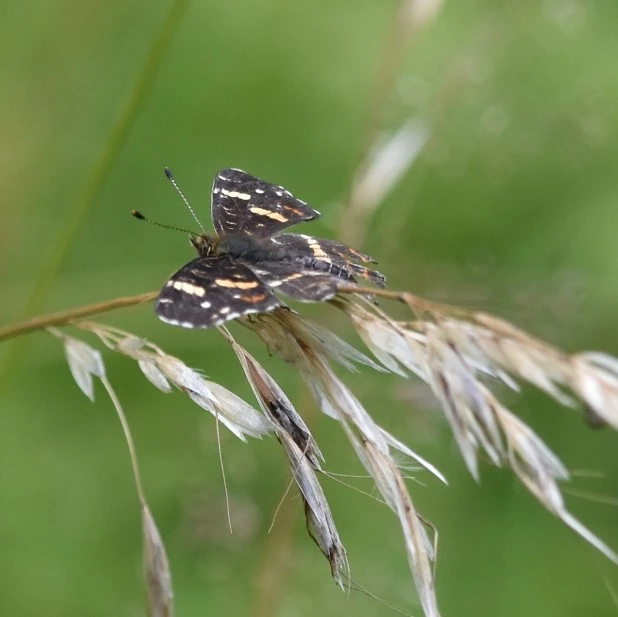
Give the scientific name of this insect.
Araschnia levana
